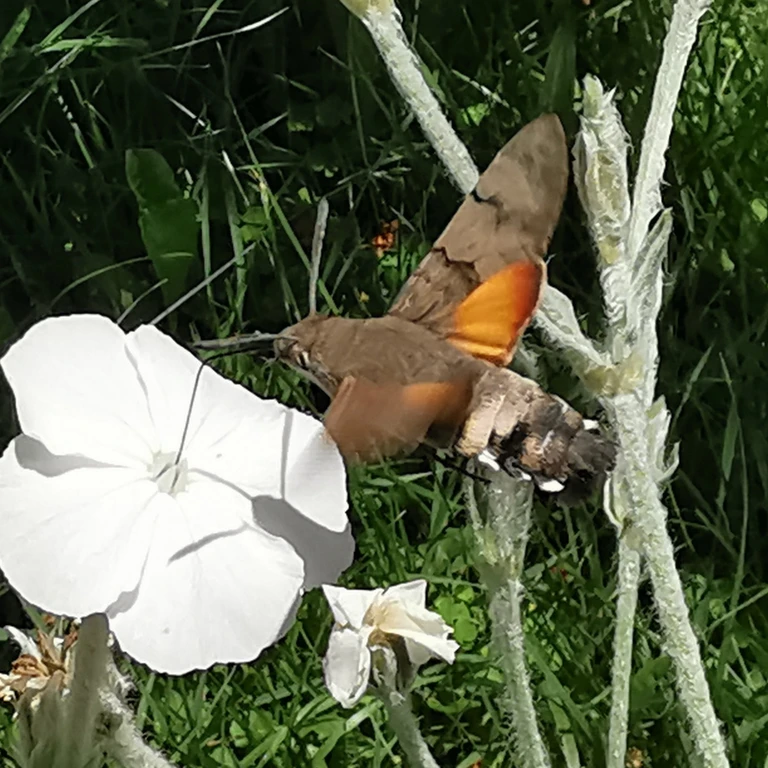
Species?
Macroglossum stellatarum
